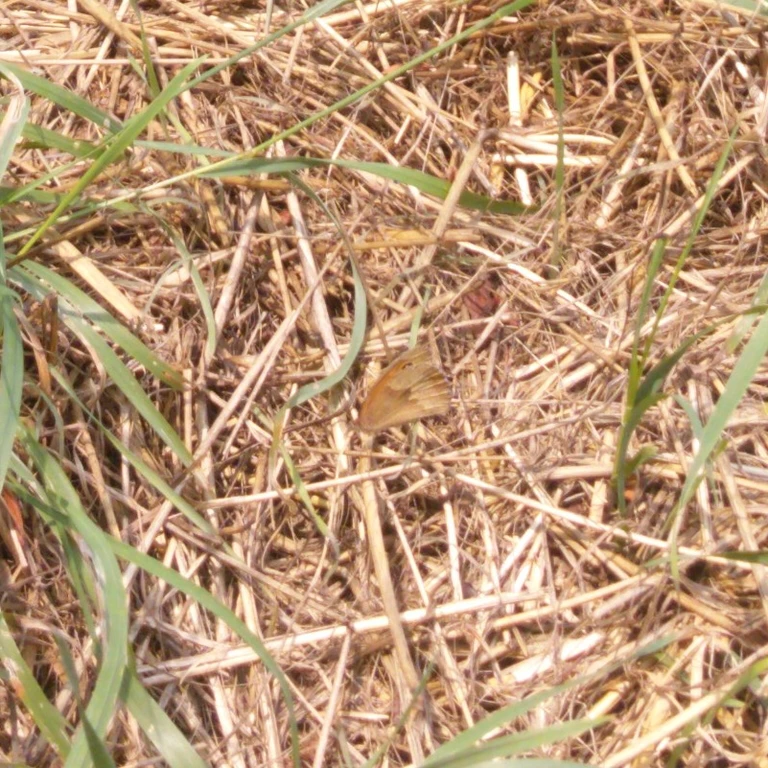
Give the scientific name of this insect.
Maniola jurtina
